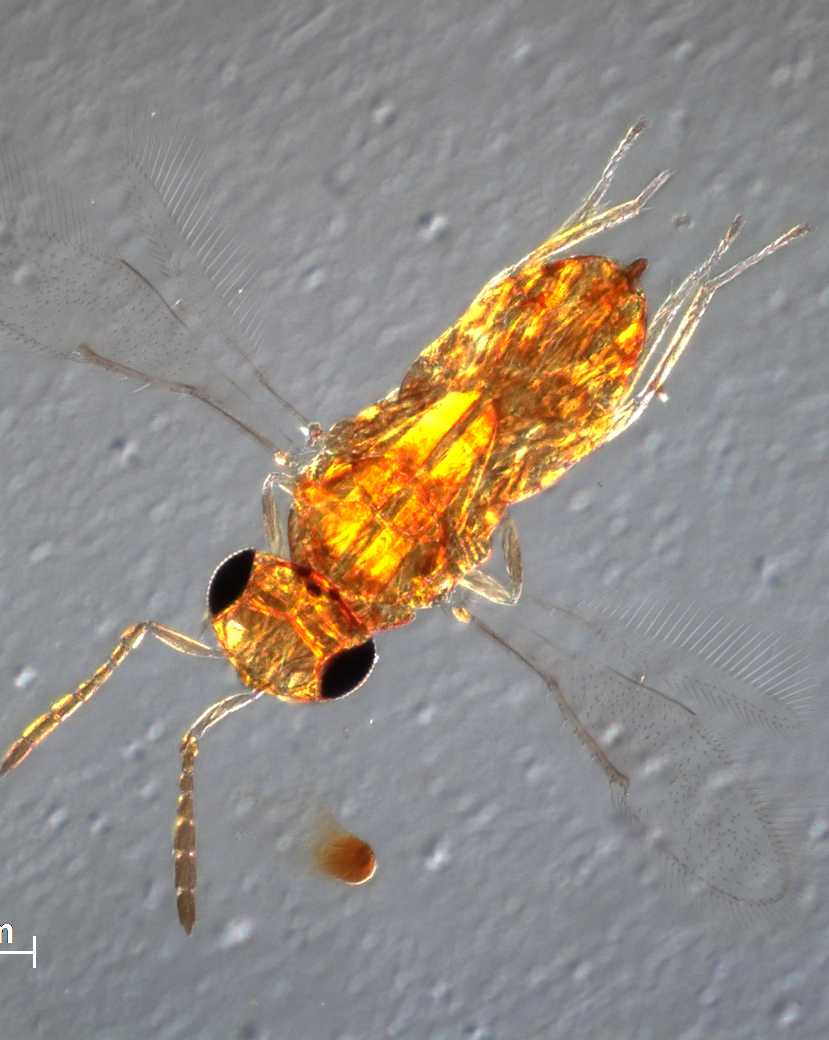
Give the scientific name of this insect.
Aspidiotiphagus flavus
